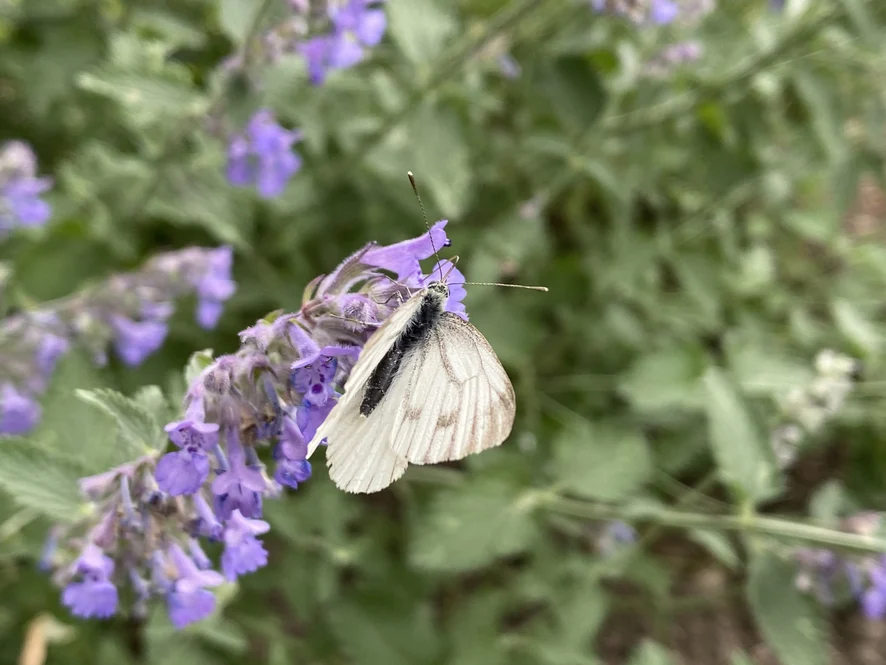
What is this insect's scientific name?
Pieris napi
